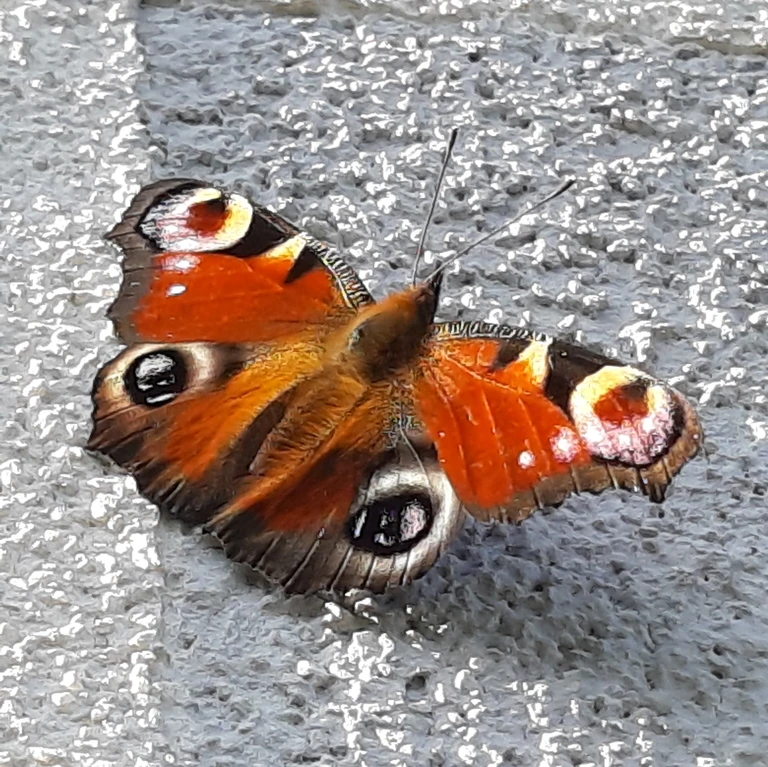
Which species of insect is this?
Aglais io
